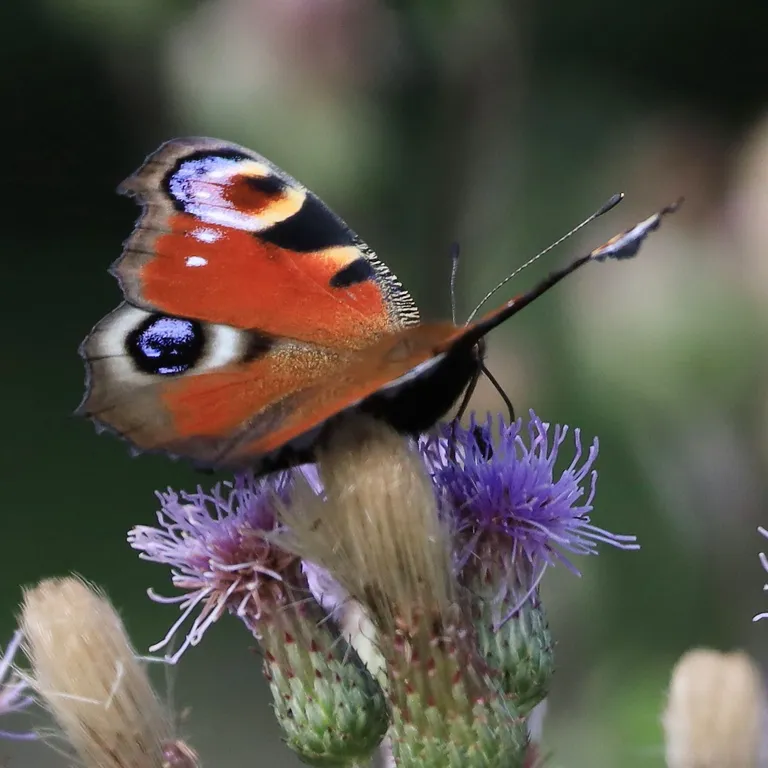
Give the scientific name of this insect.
Aglais io
